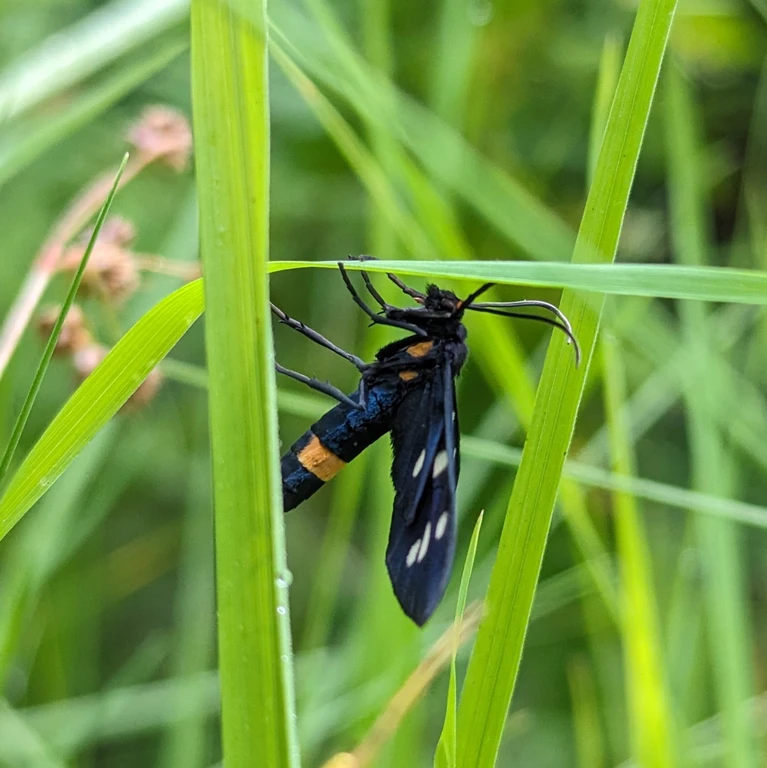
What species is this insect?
Amata phegea
